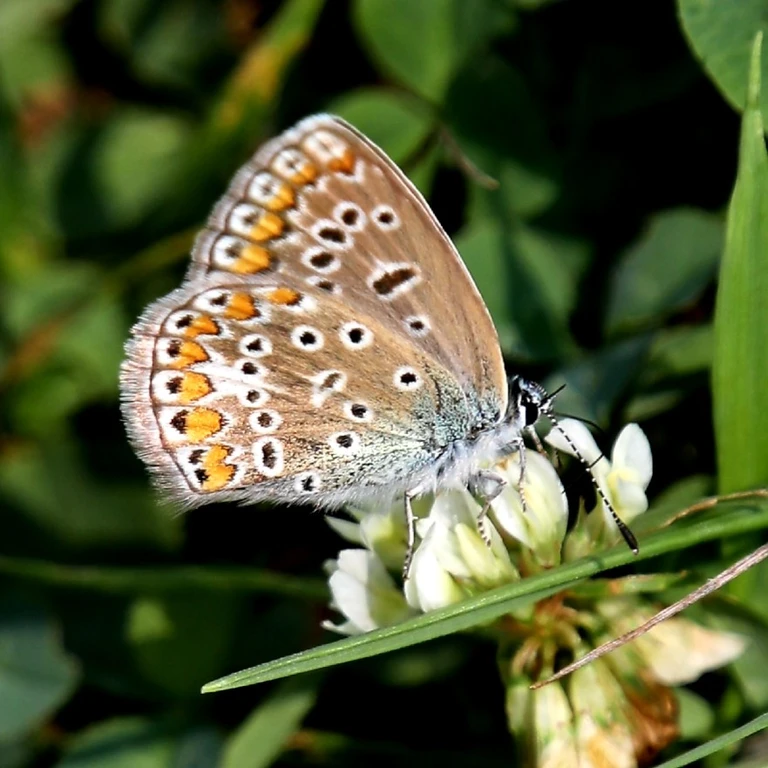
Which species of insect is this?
Polyommatus icarus
